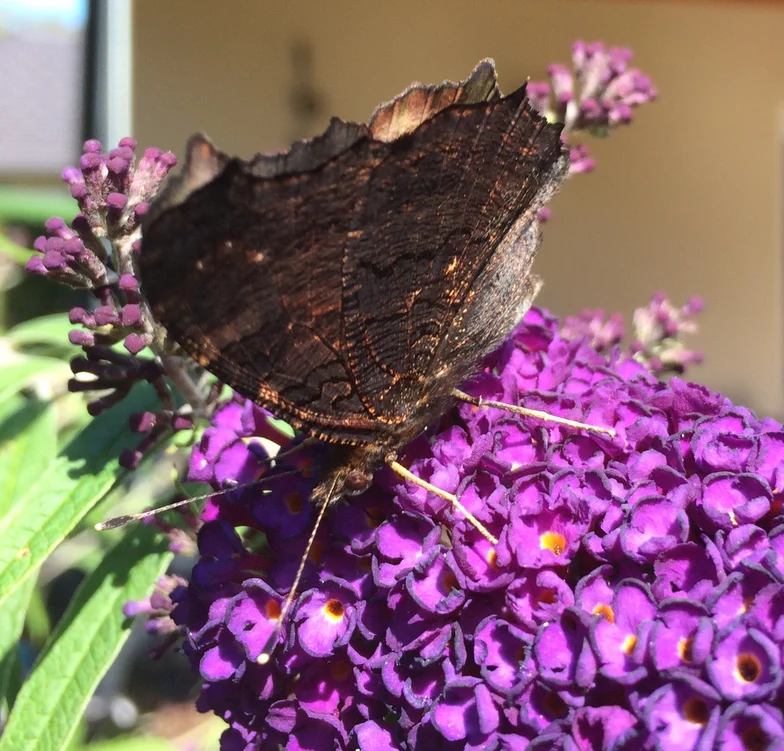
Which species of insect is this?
Aglais io
